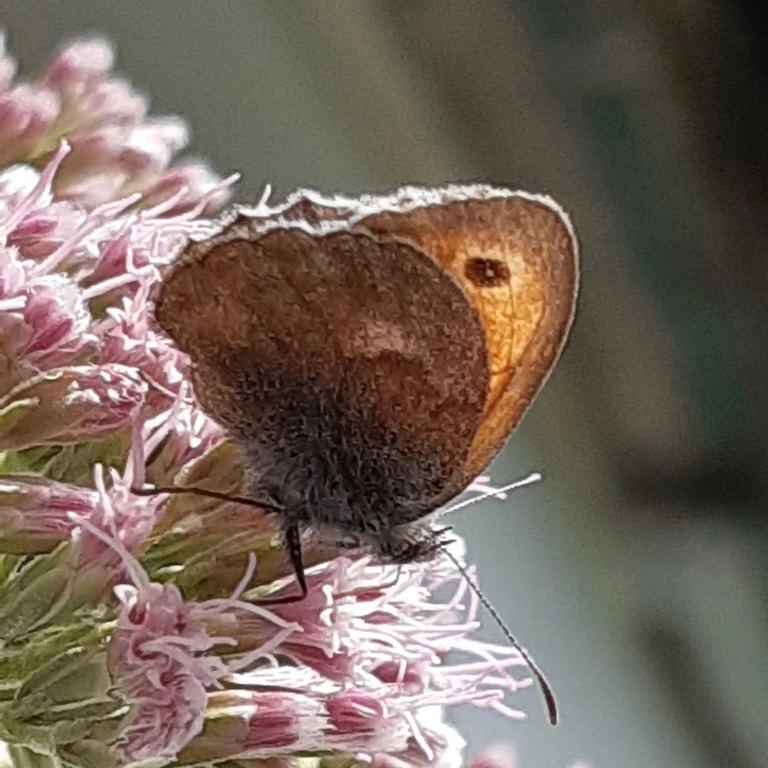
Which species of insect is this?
Coenonympha pamphilus
